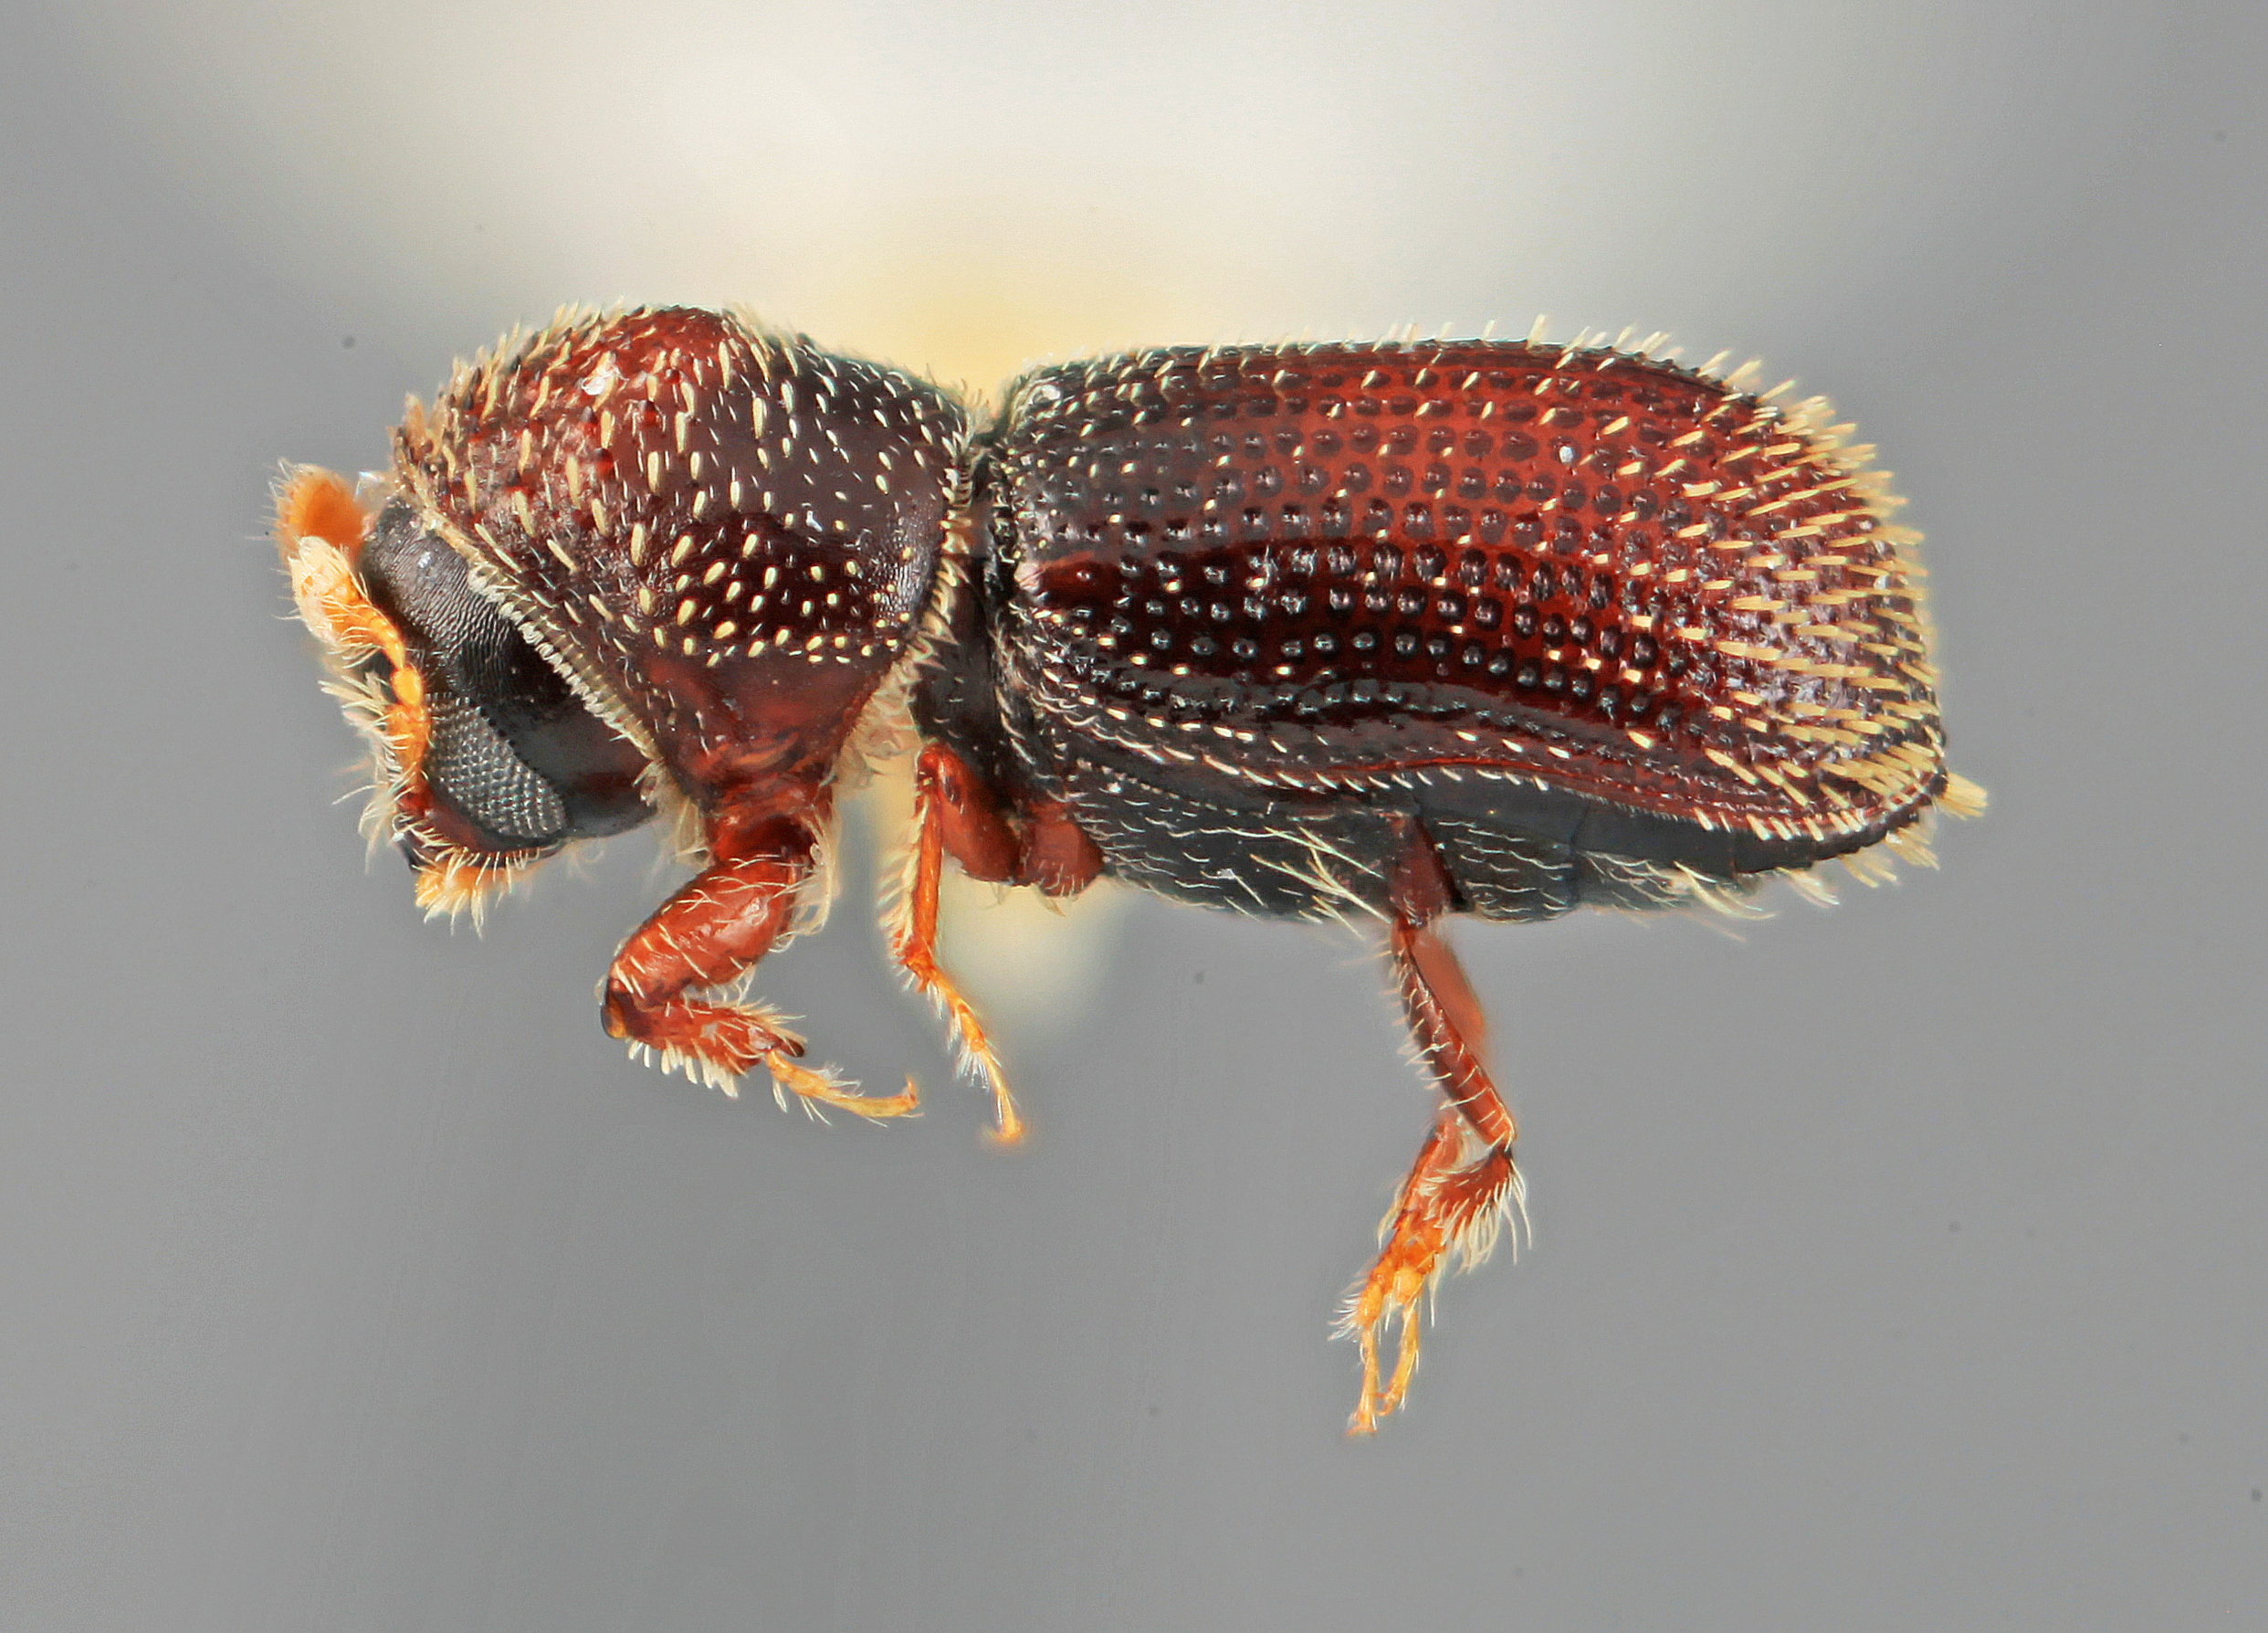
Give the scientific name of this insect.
Thysanoes adonis
